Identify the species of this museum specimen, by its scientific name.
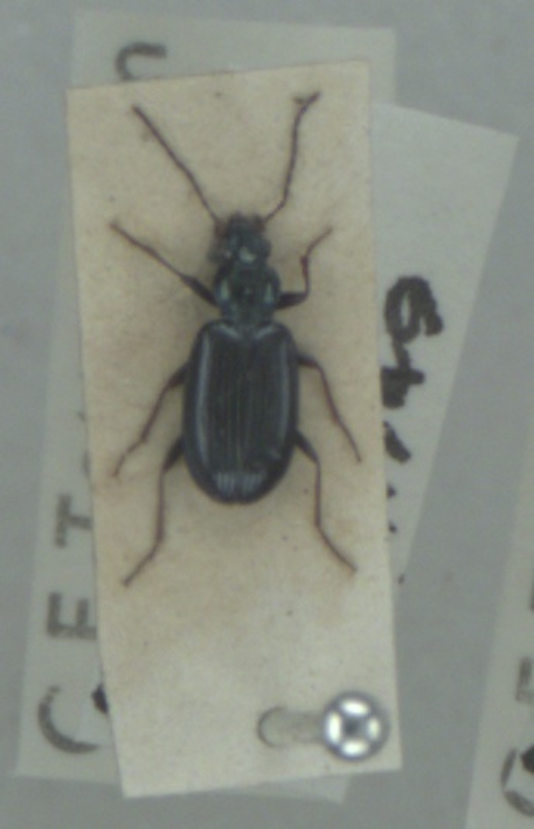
Bembidion atrocaeruleum
